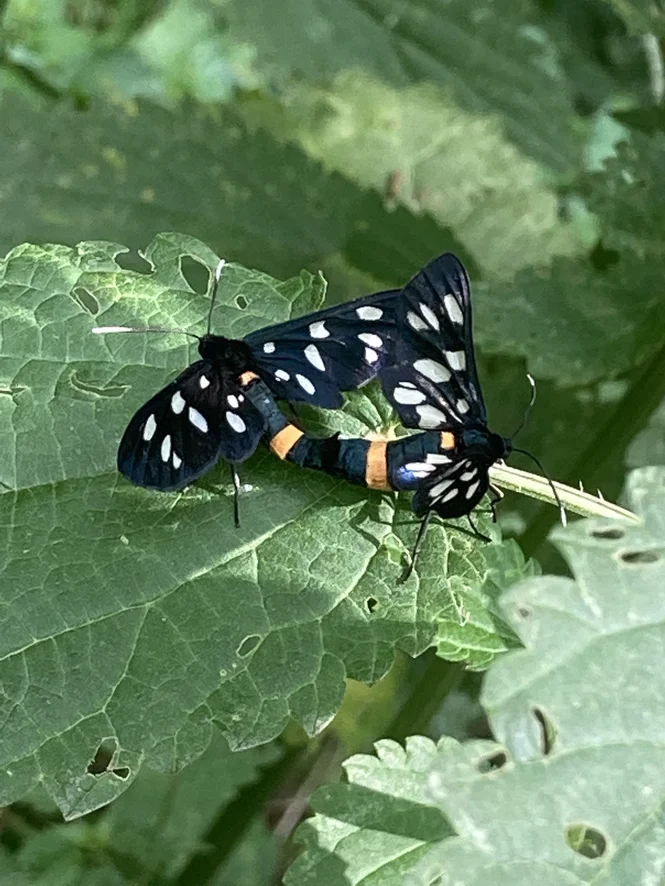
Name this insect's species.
Amata phegea
